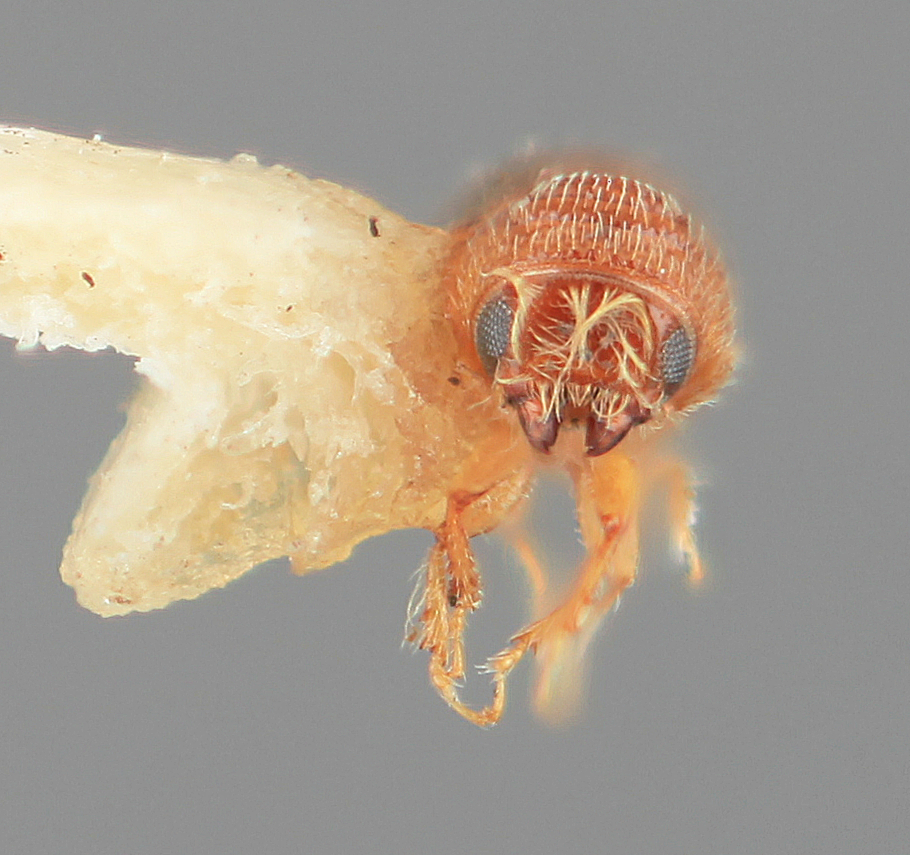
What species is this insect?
Pityophthorus indigens
